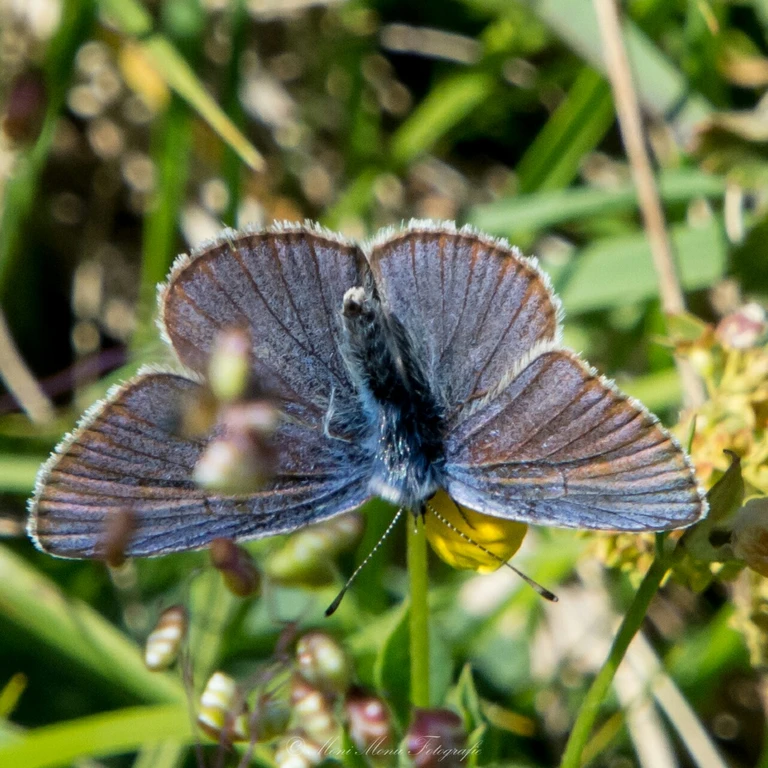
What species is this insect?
Cyaniris semiargus
